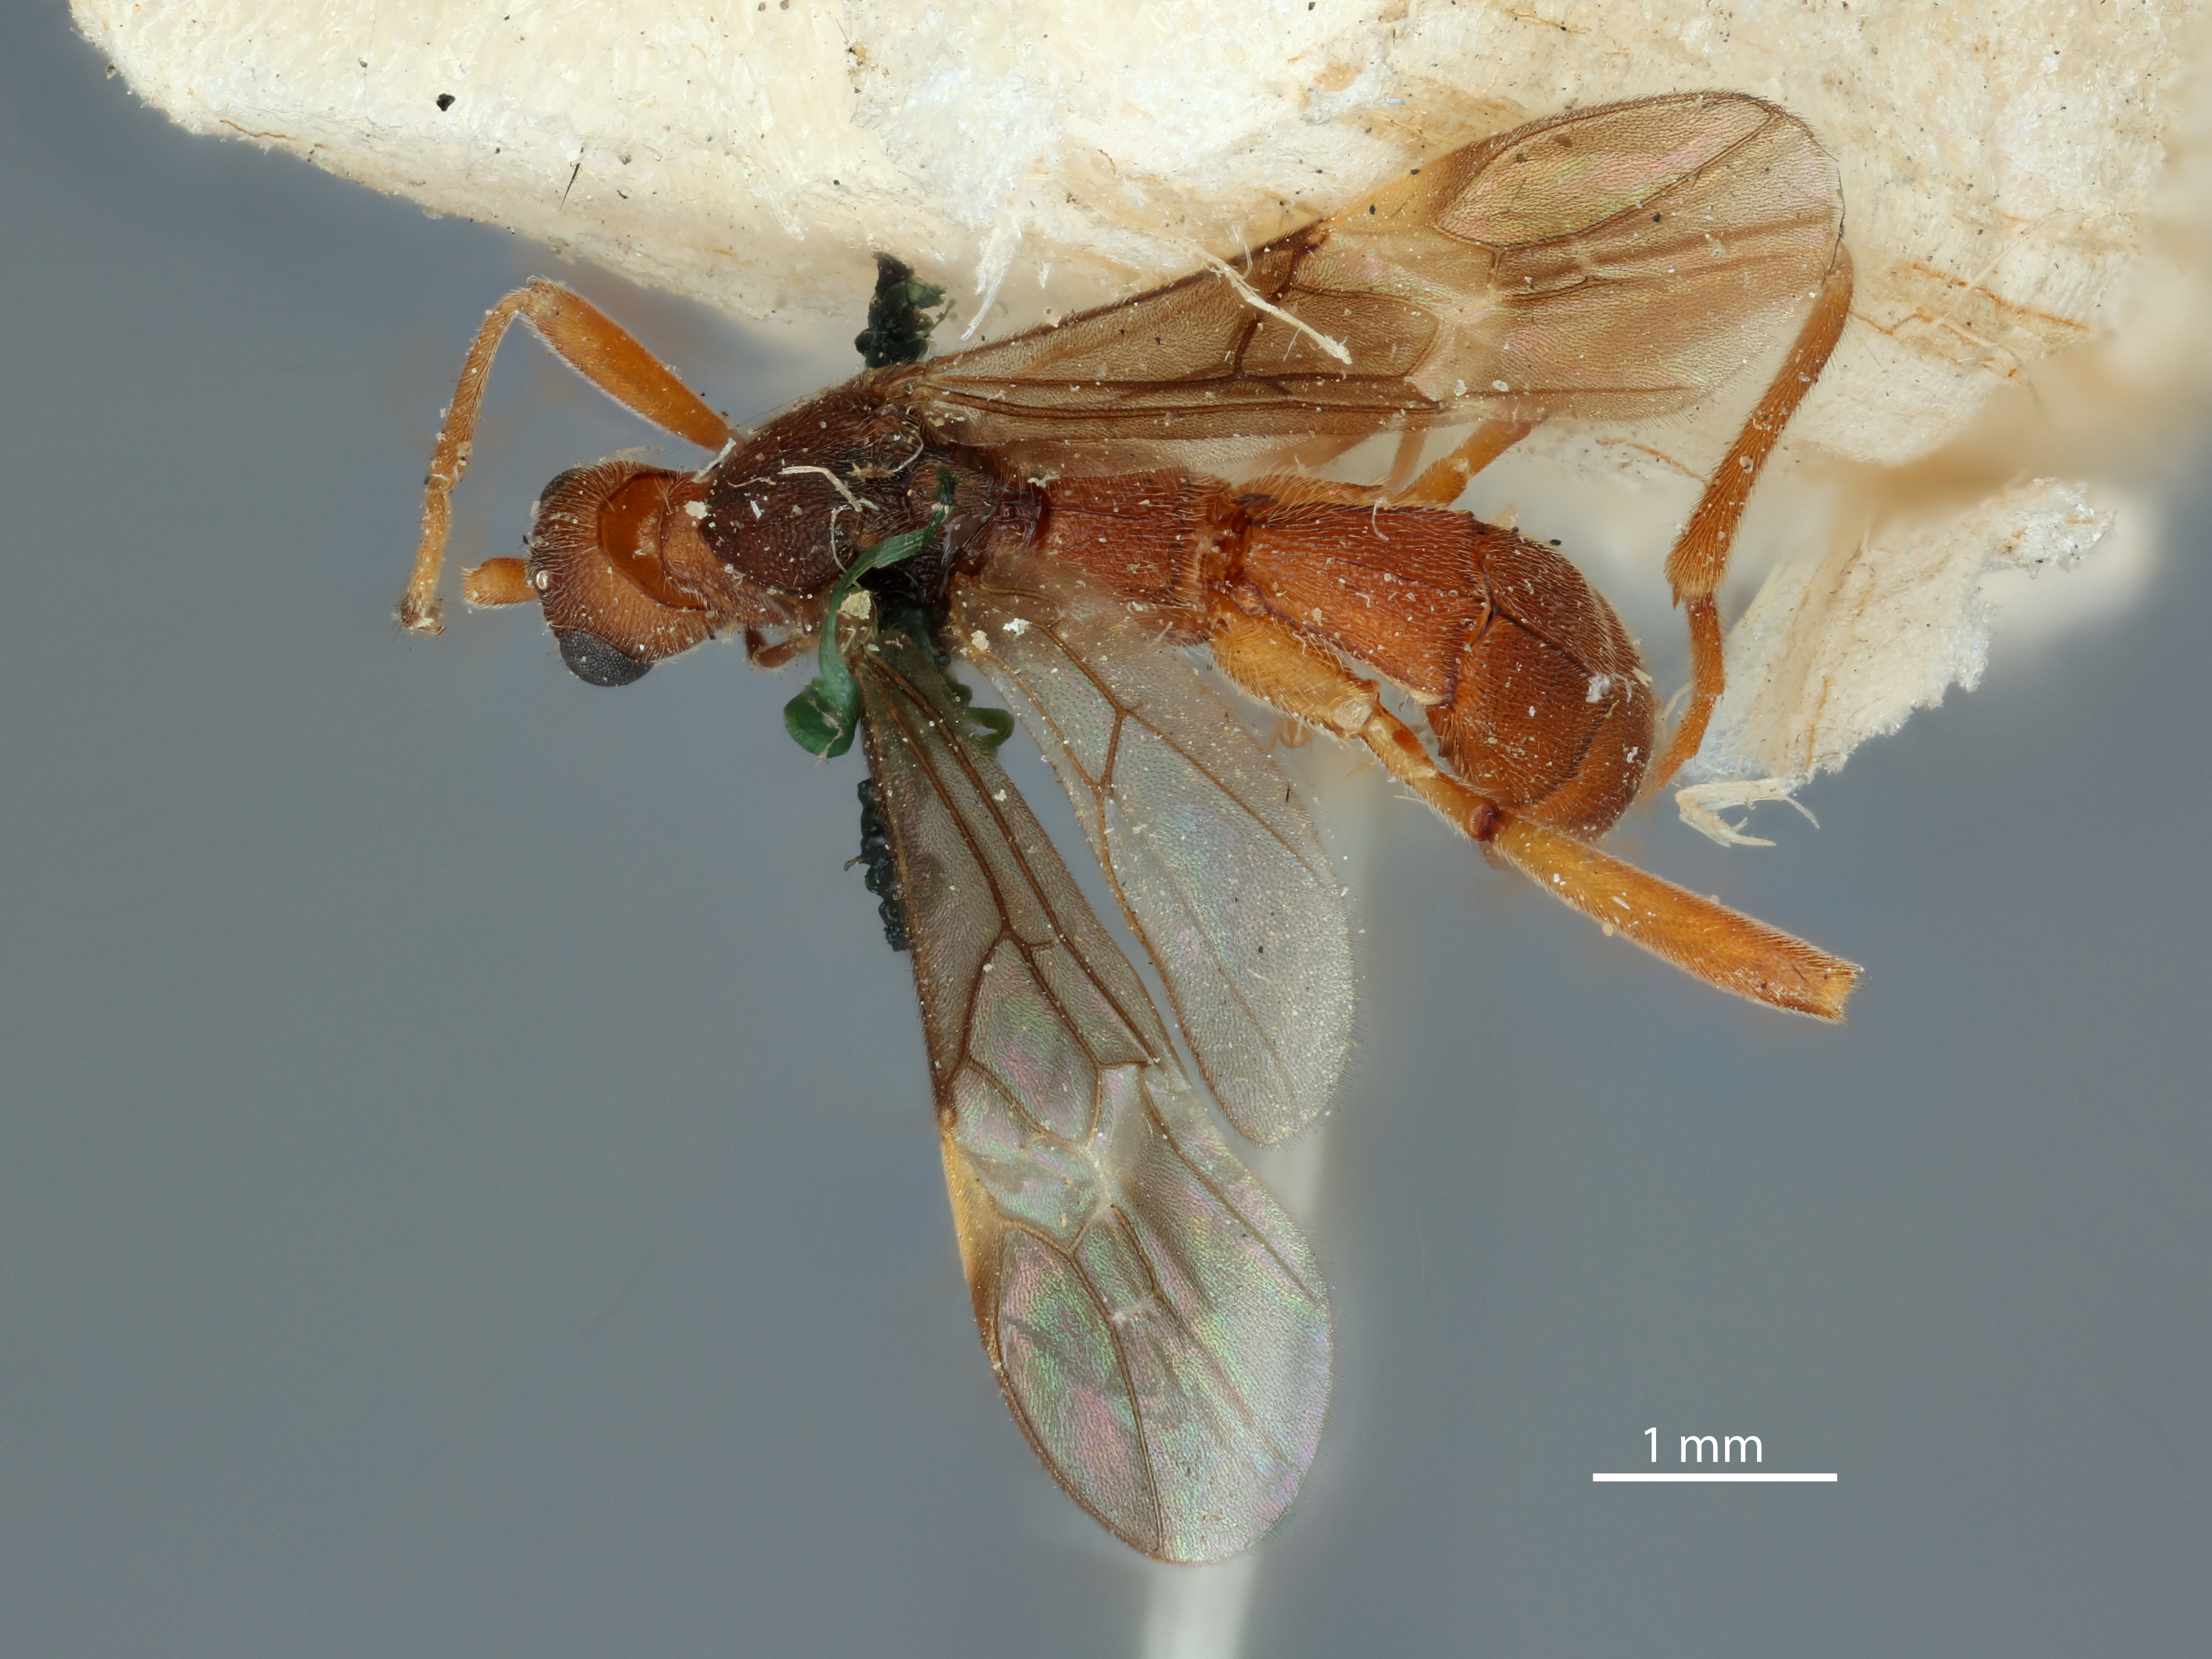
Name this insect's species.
Heterogamus fasciatipennis
